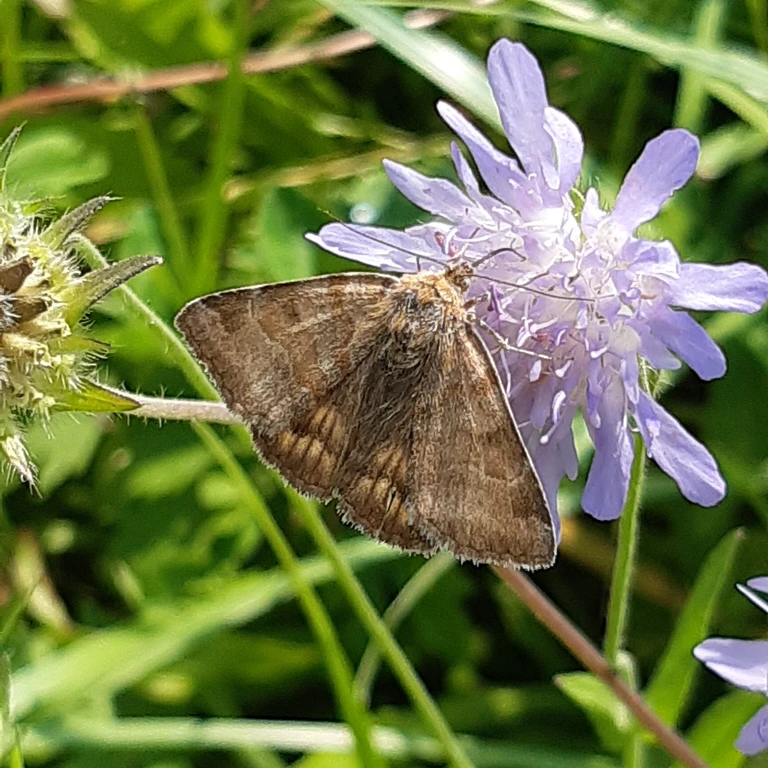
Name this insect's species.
Euclidia glyphica
